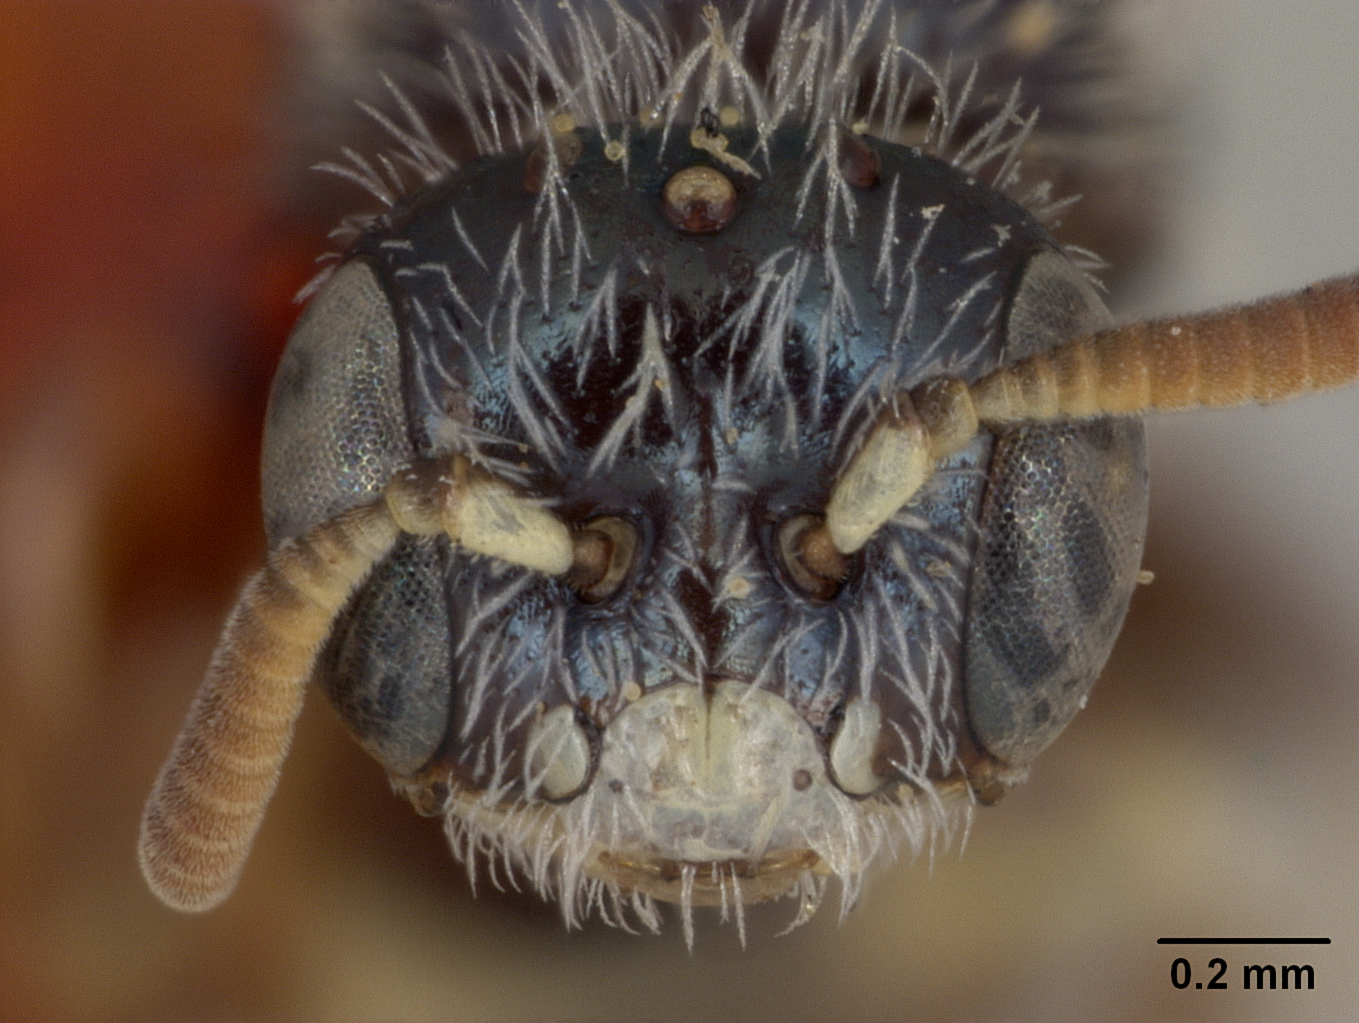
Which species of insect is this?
Perdita isopappi
